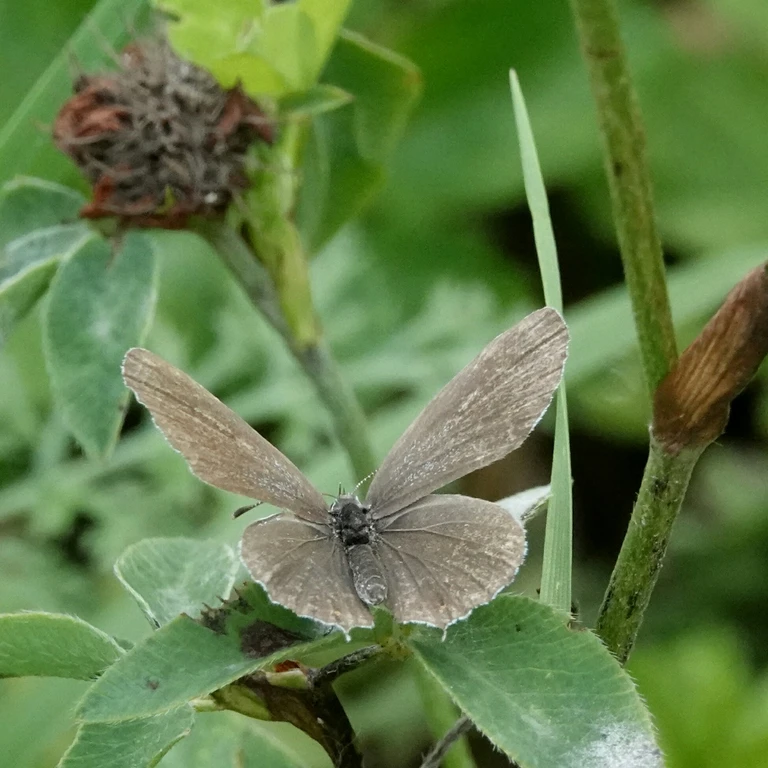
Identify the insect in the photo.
Cupido argiades (also Elkalyce argiades)
